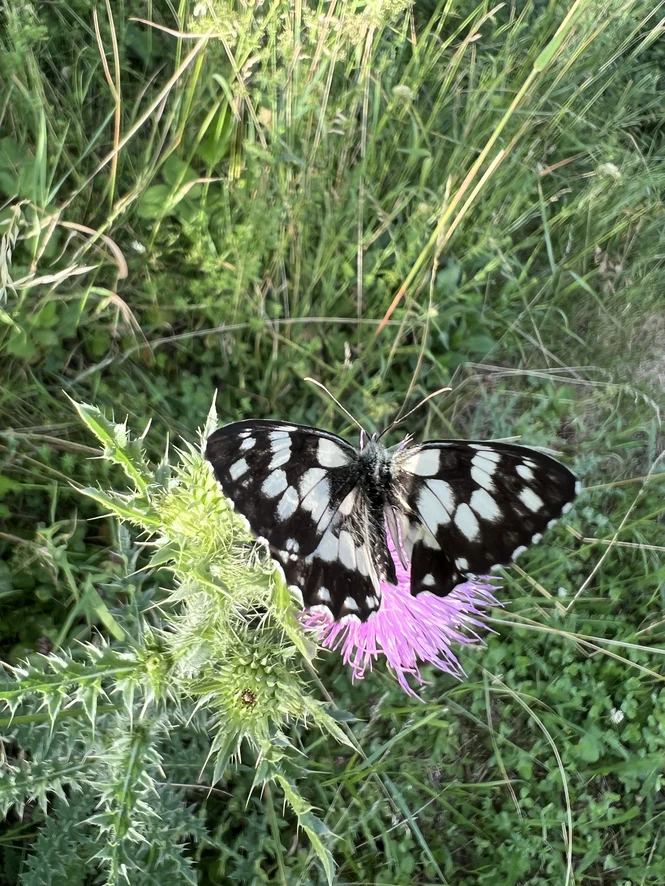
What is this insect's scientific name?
Melanargia galathea
